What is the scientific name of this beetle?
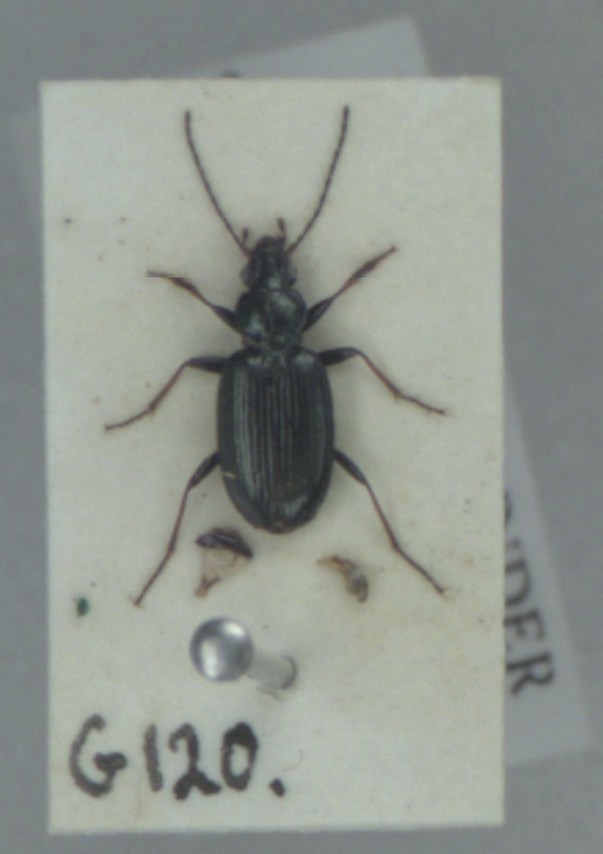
Bembidion tibiale
